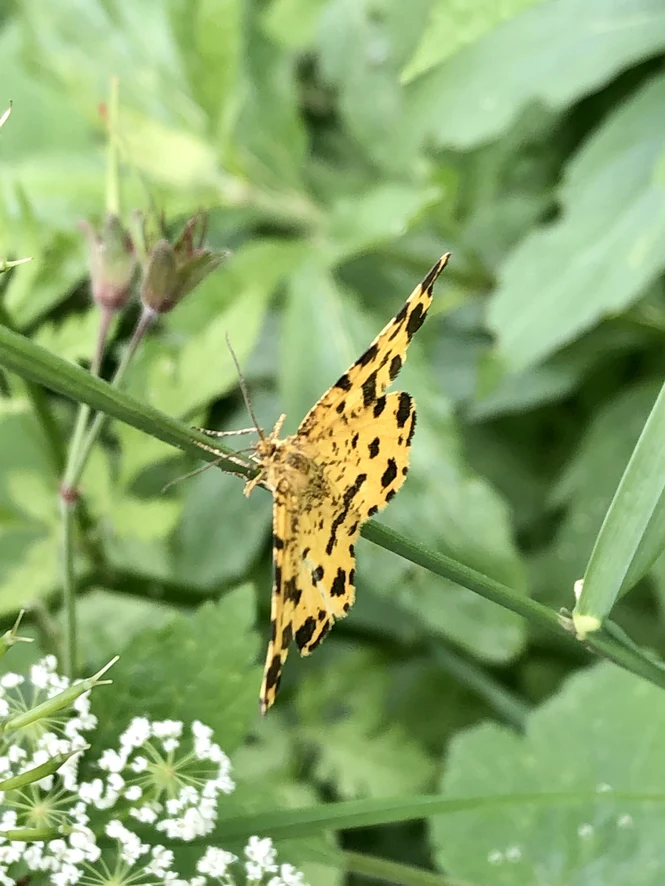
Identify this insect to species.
Pseudopanthera macularia
